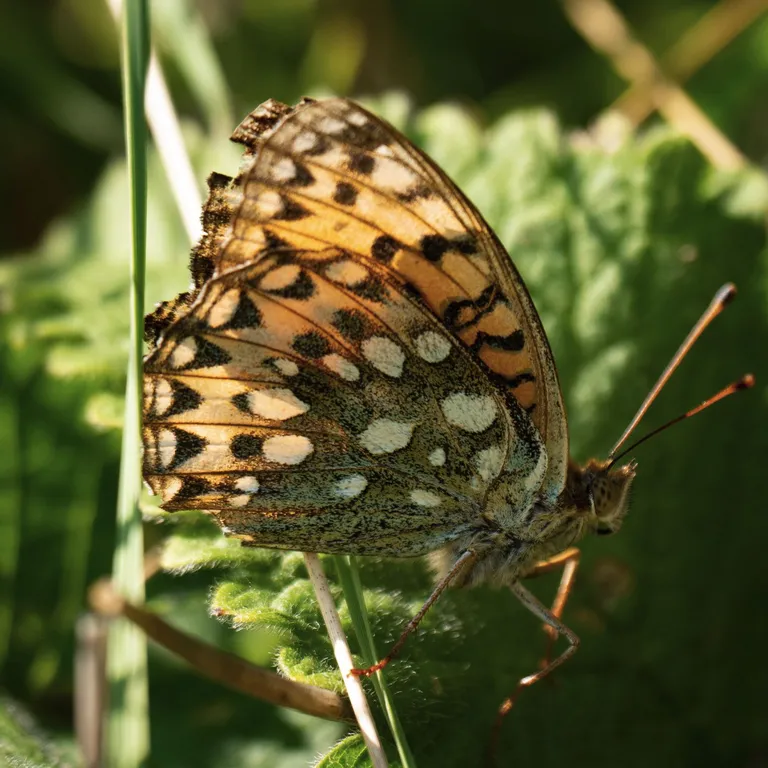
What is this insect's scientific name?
Speyeria aglaja
